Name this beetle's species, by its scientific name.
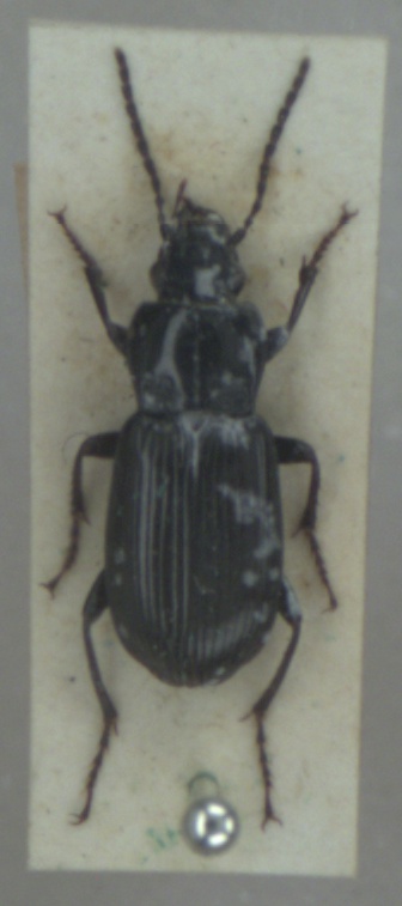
Pterostichus anthracinus
